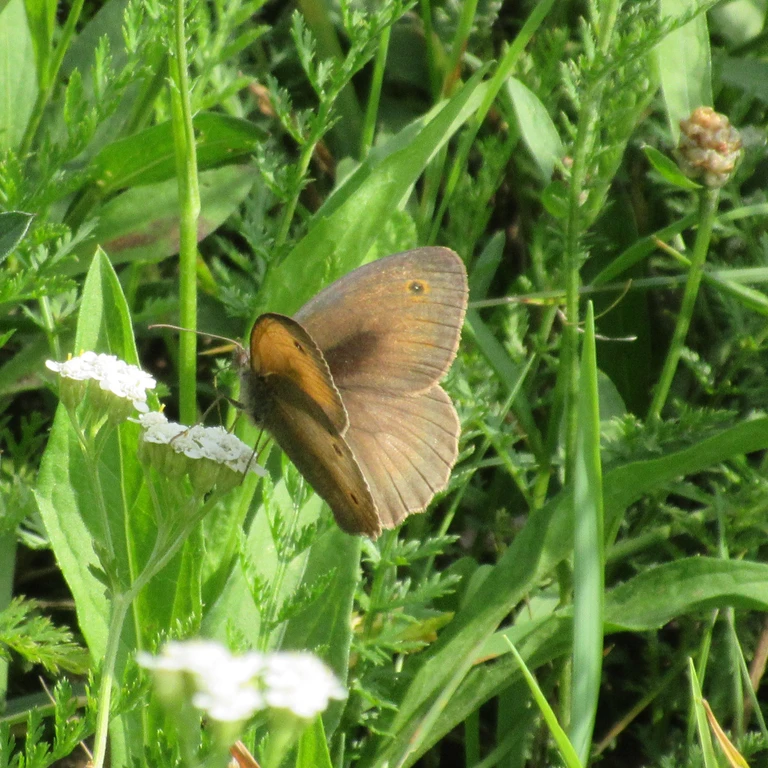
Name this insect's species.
Maniola jurtina
